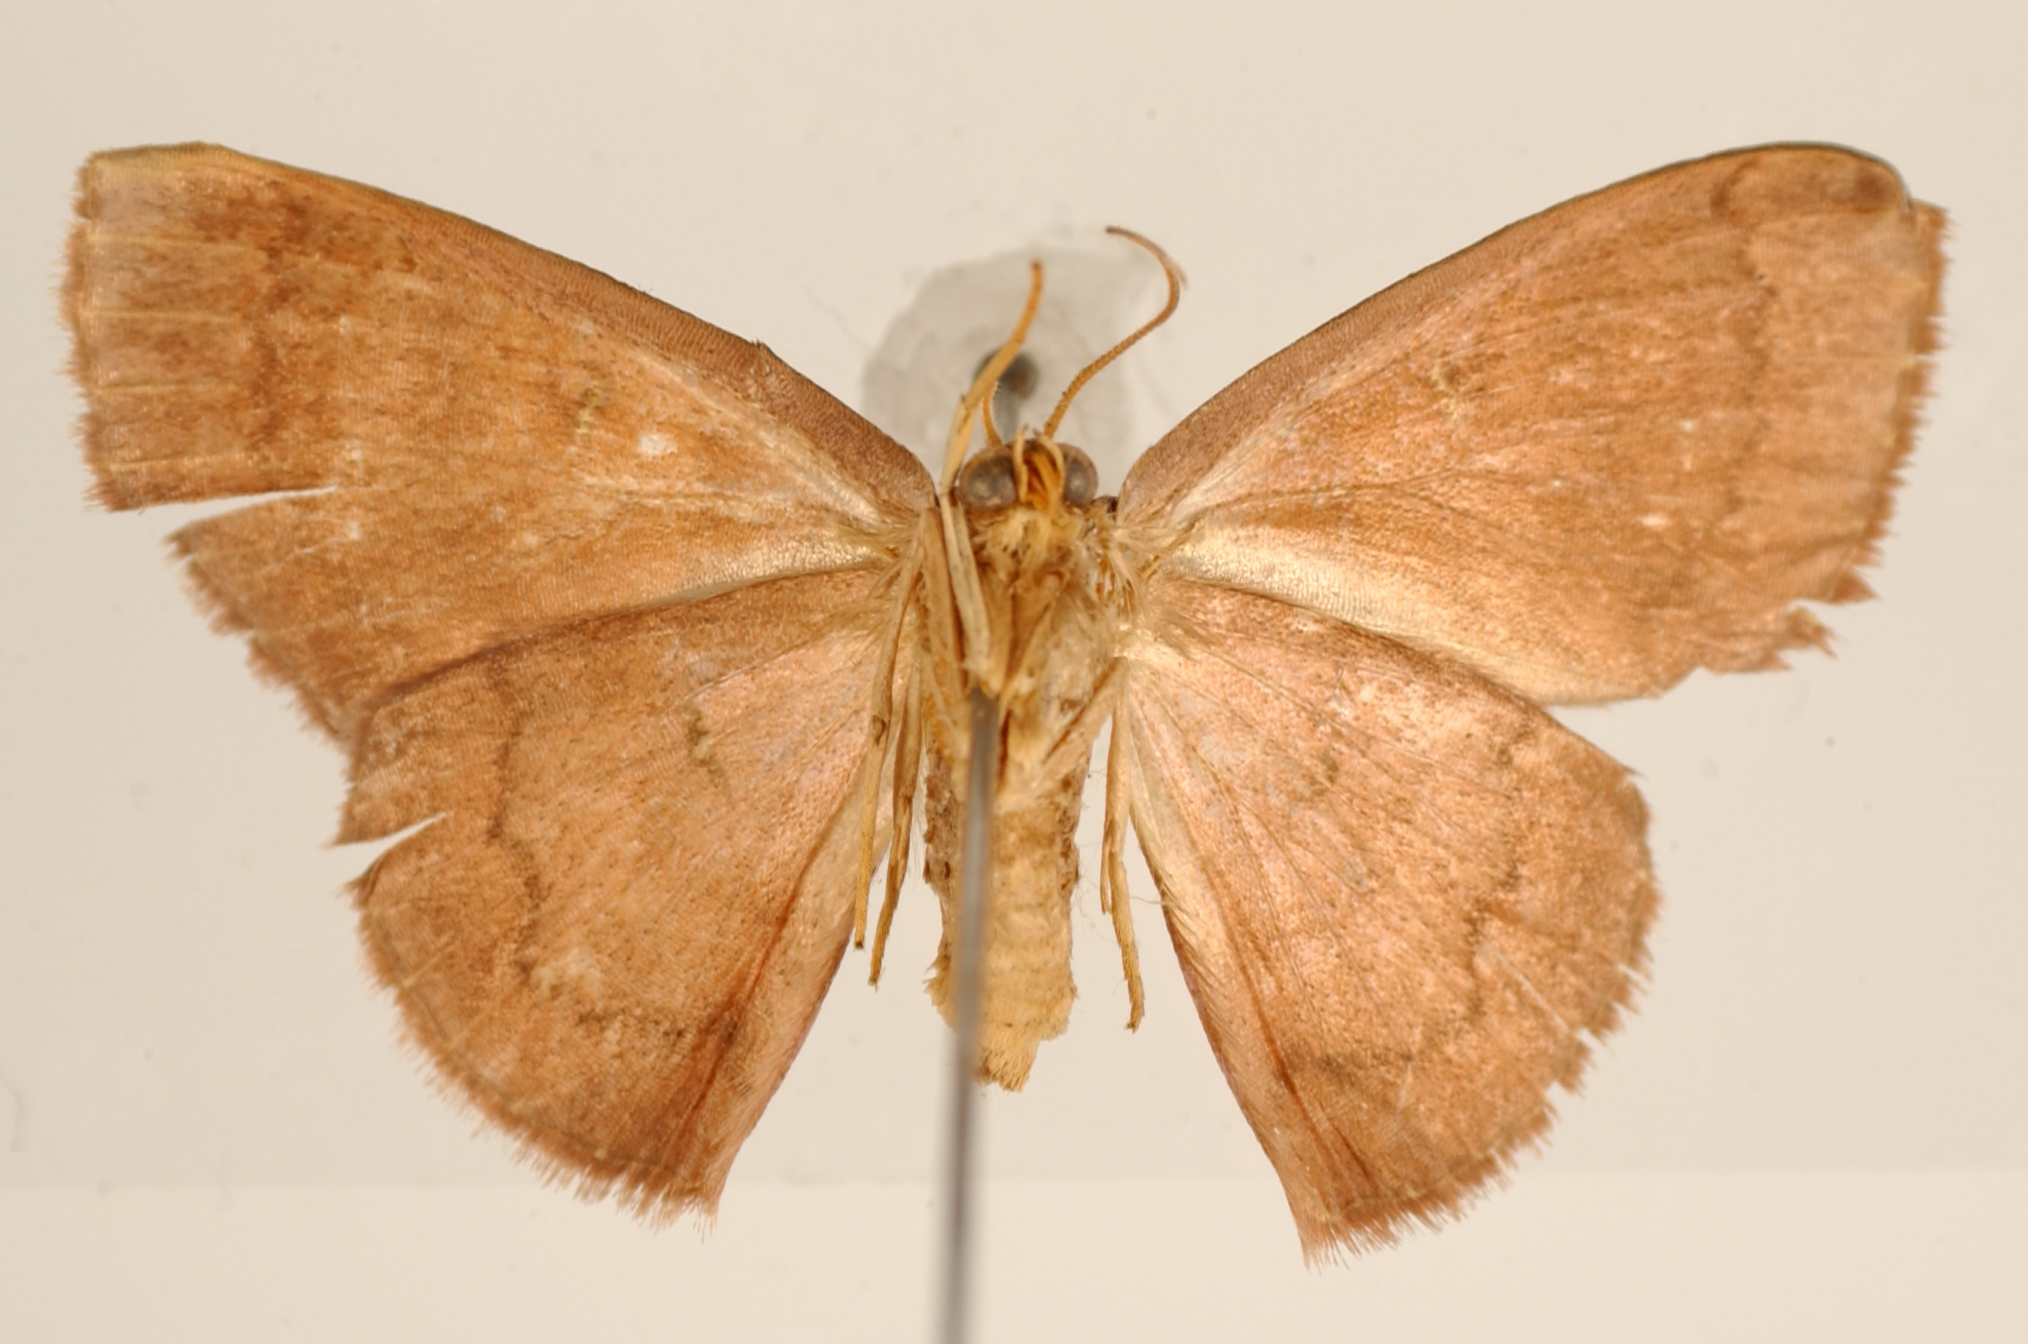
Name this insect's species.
Thysanopyga palliata
